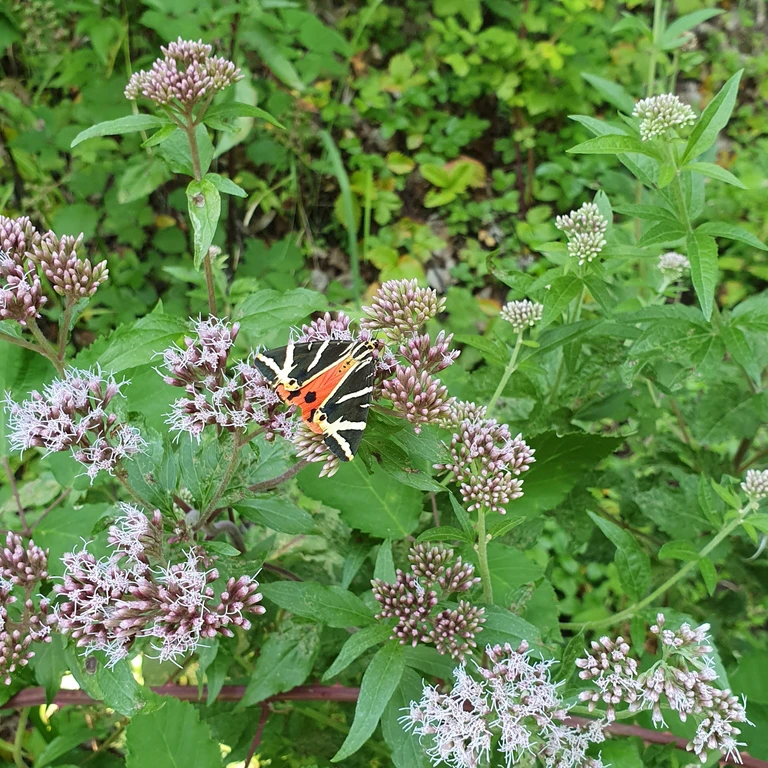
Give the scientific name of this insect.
Euplagia quadripunctaria
